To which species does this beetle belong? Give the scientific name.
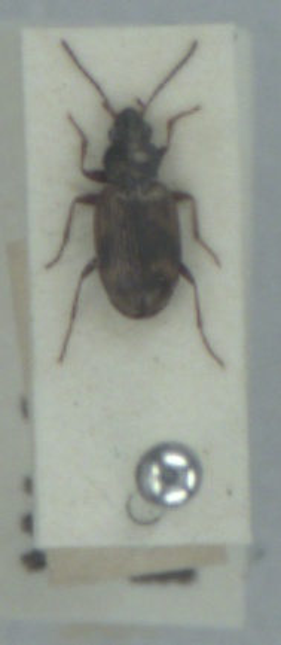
Bembidion semipunctatum
